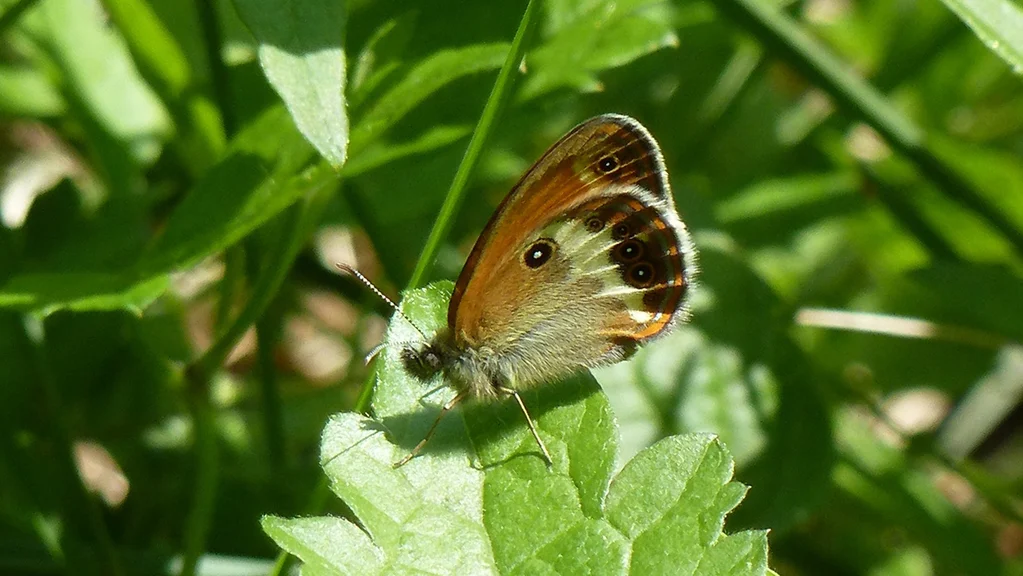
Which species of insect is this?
Coenonympha arcania
